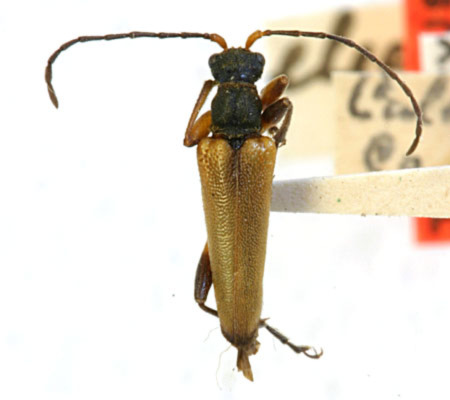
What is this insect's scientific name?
Leptacmaeops elegantula (also Cortodera cubitalis)
